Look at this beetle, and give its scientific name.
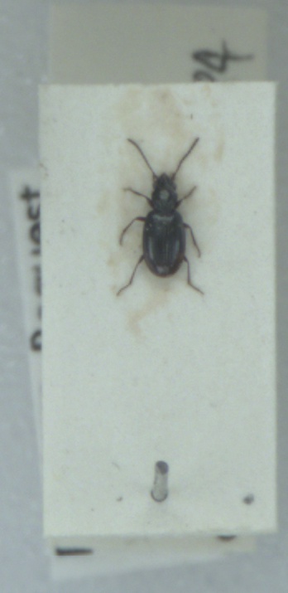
Bembidion doris
